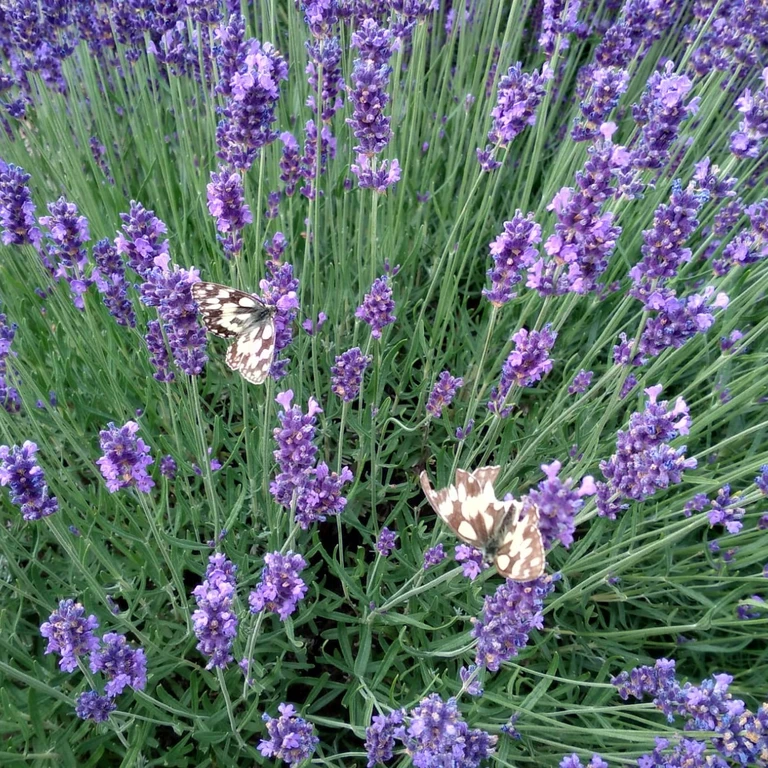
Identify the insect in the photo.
Melanargia galathea
